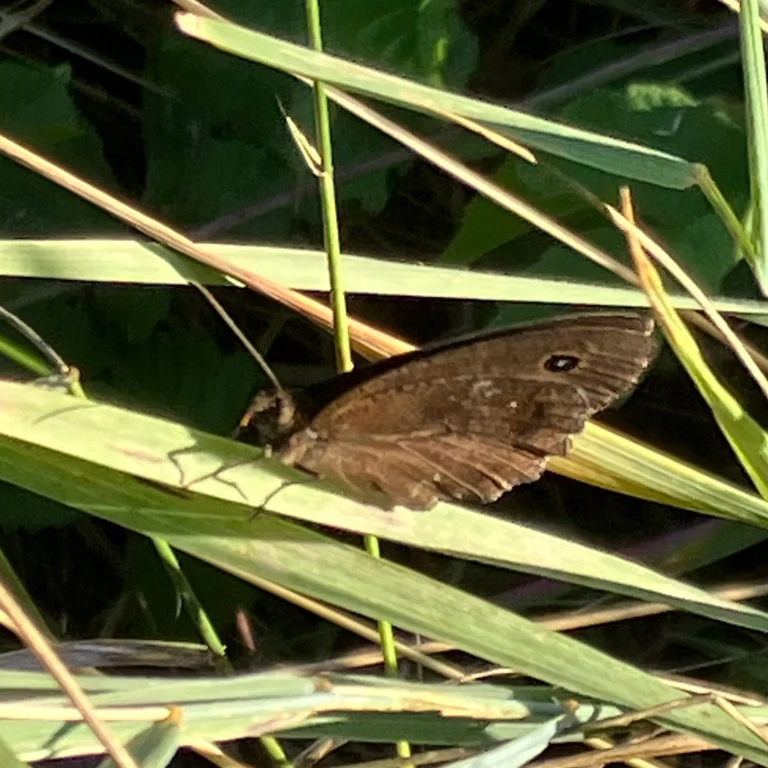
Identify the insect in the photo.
Minois dryas
